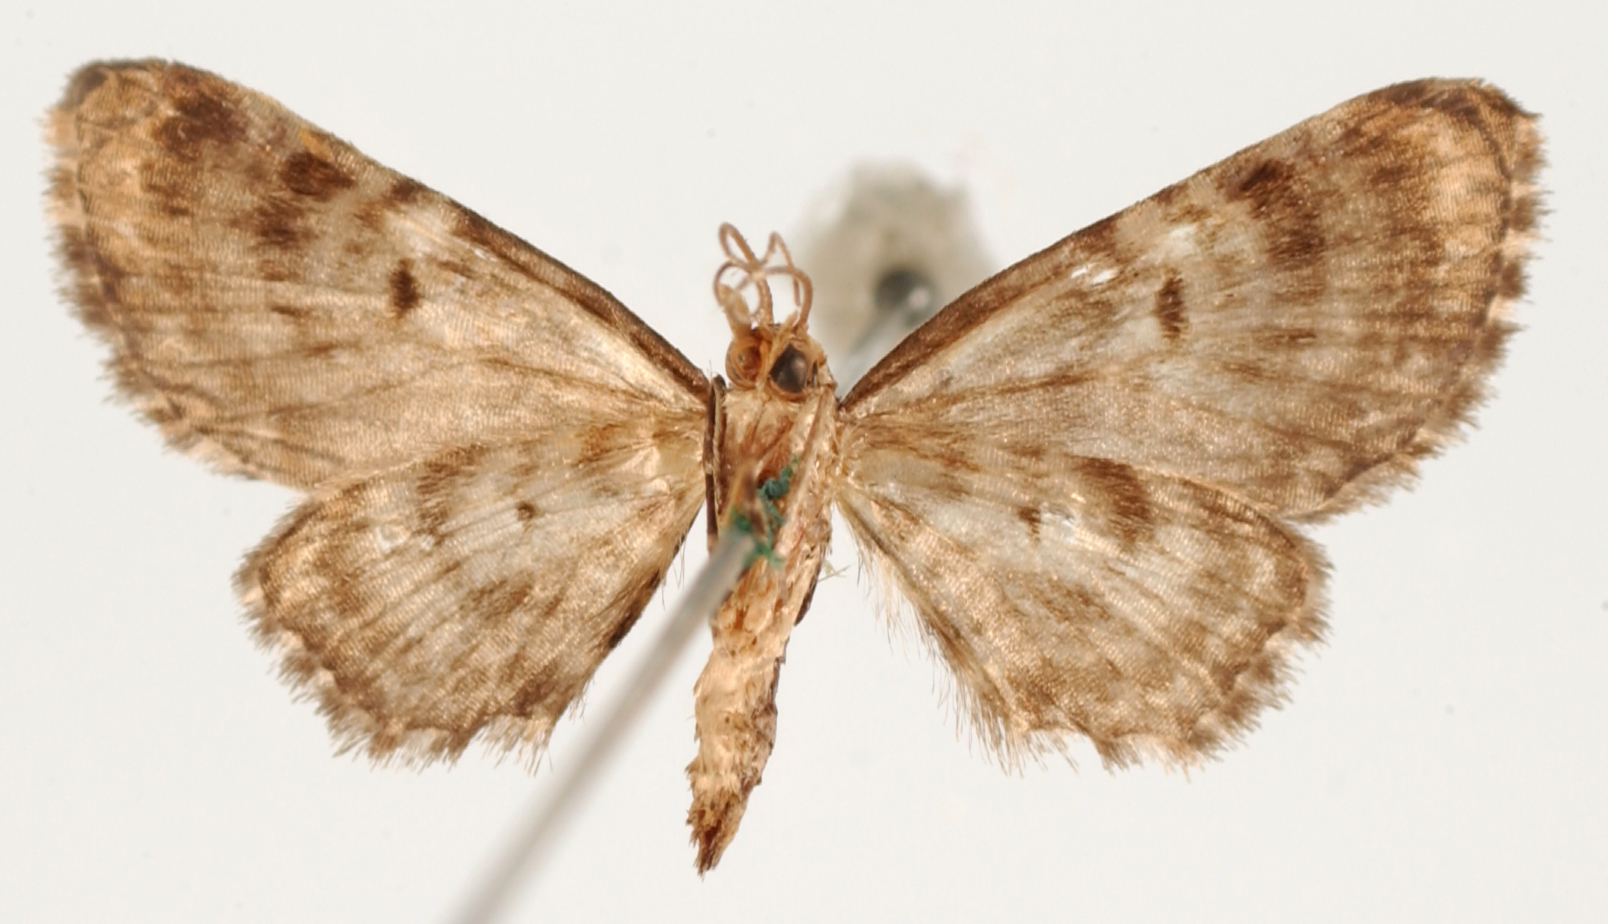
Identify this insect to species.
Eupithecia tenebricosa
